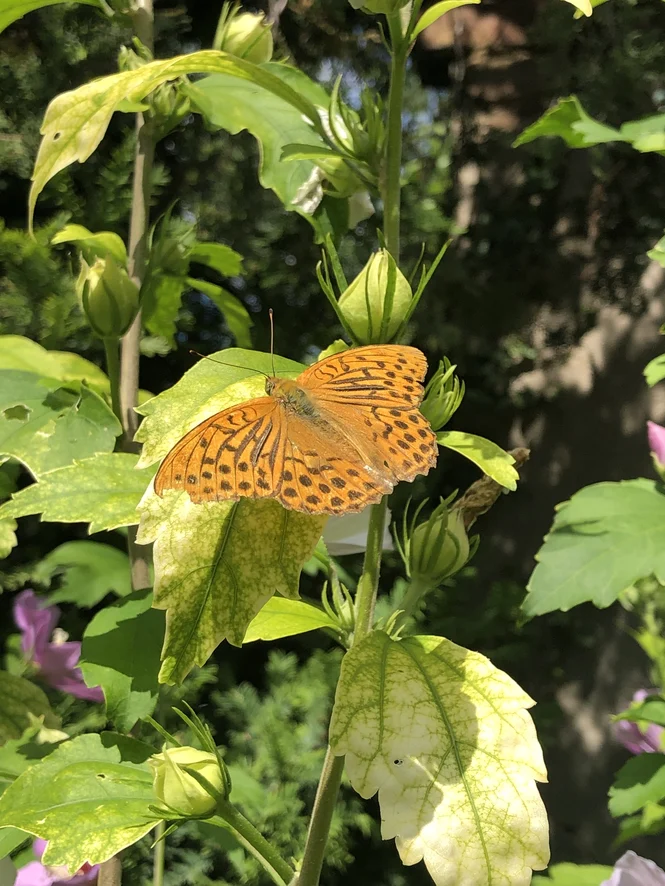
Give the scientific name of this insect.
Argynnis paphia
